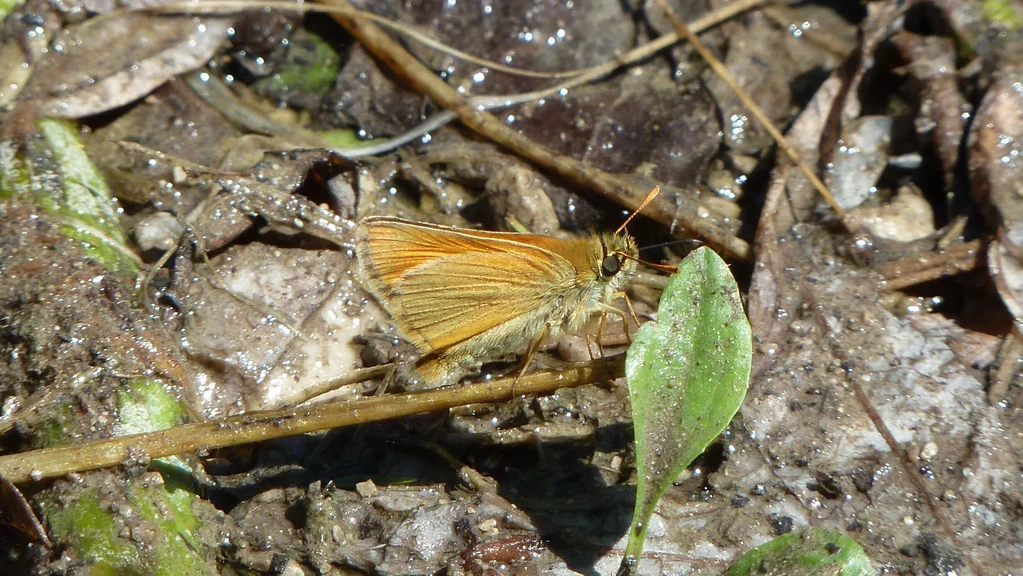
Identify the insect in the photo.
Thymelicus sylvestris
